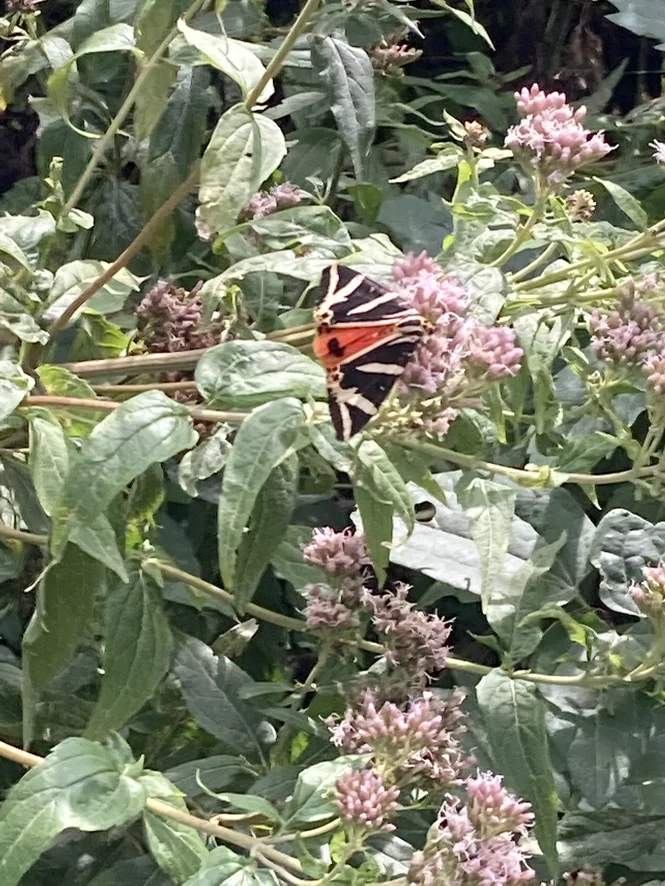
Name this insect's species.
Euplagia quadripunctaria
